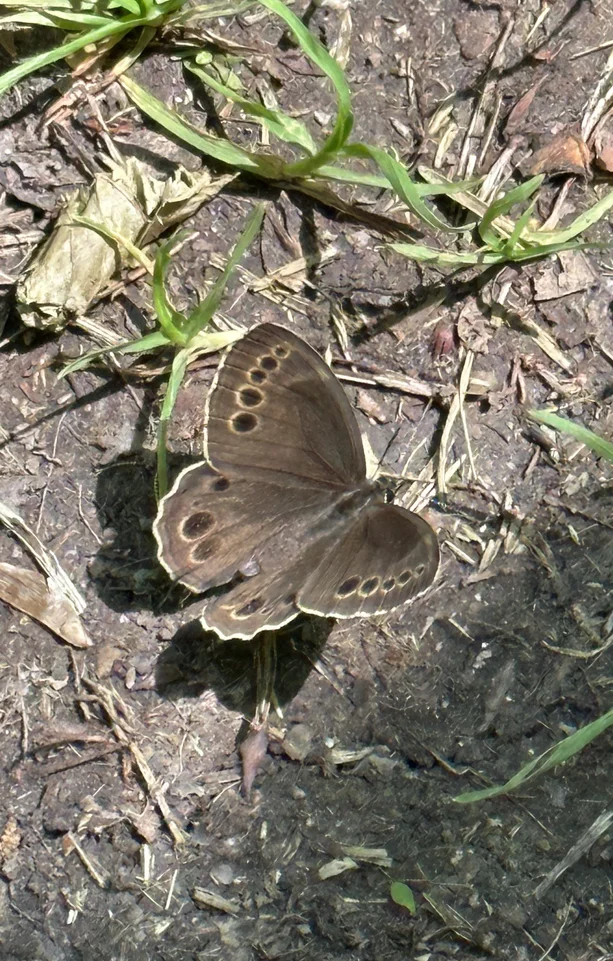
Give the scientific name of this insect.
Lopinga achine (also Pararge achine)
